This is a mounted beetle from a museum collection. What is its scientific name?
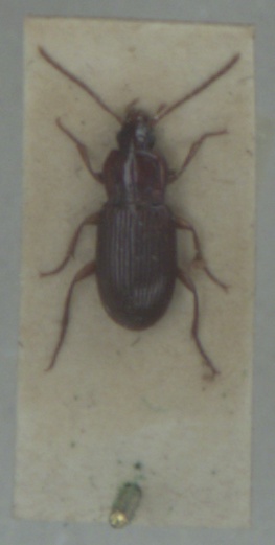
Pedius longicollis
